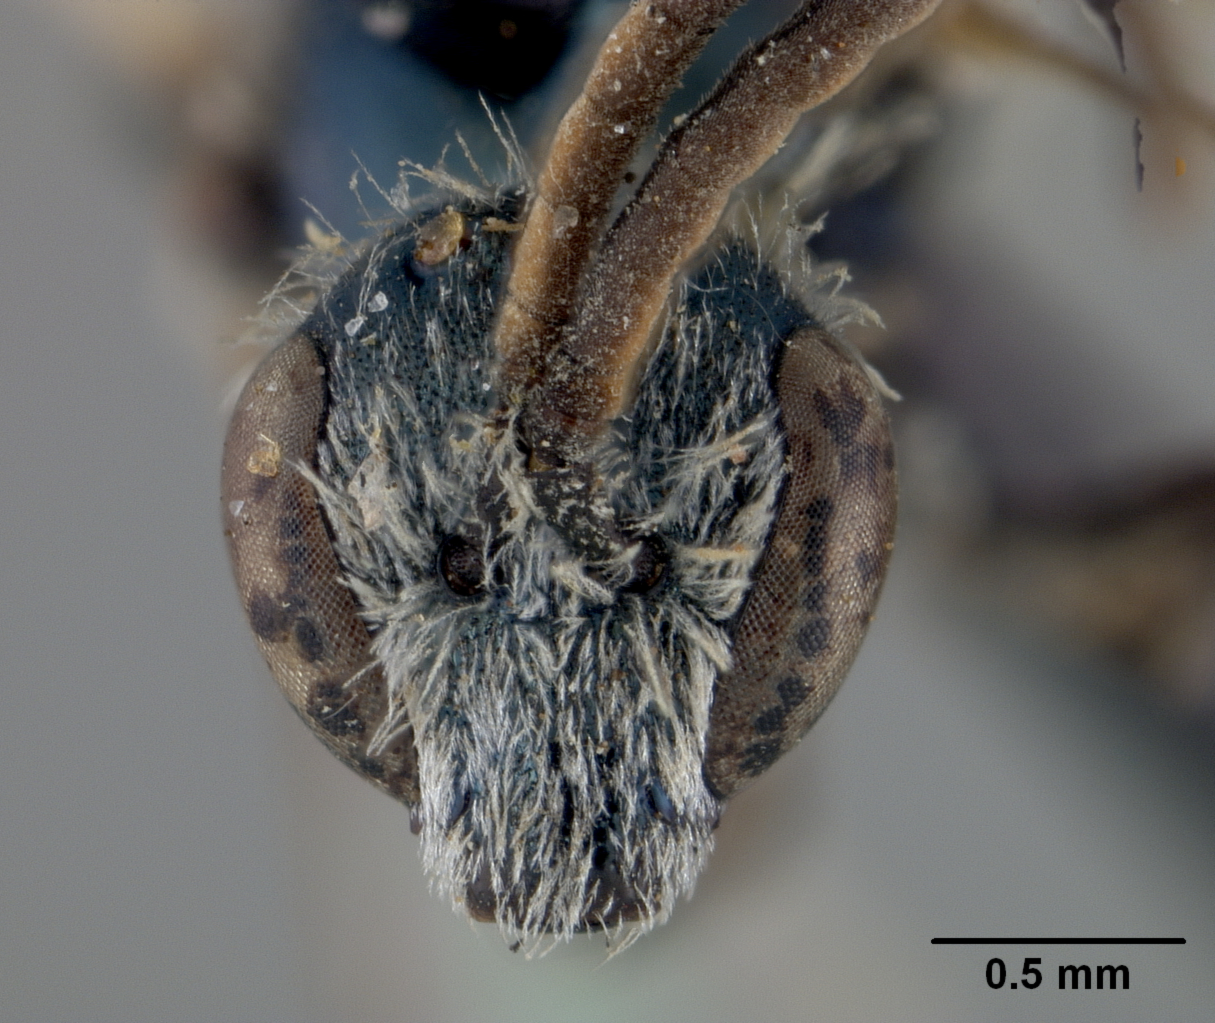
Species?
Halictus cyaneonitens
